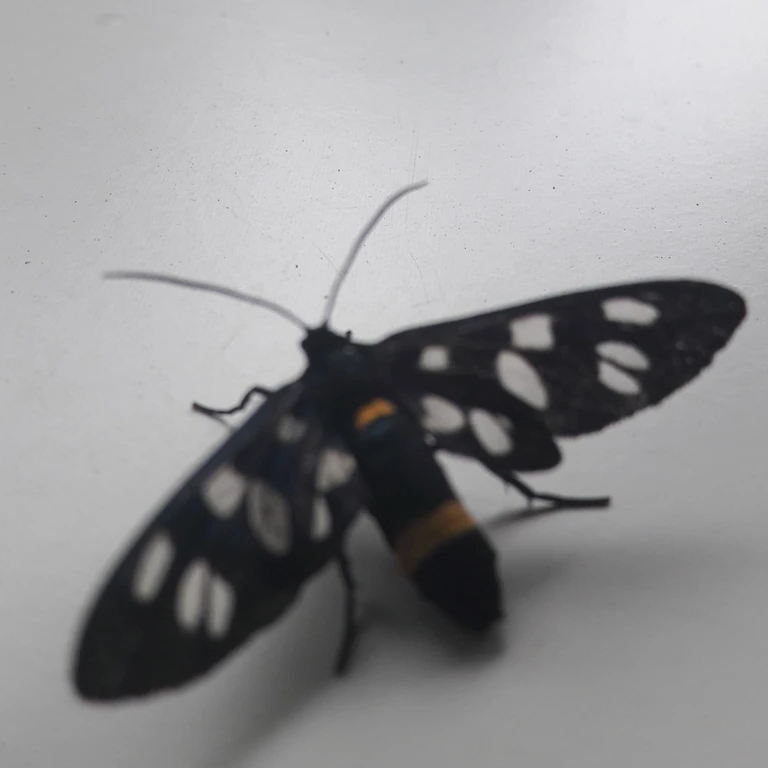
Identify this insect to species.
Amata phegea
